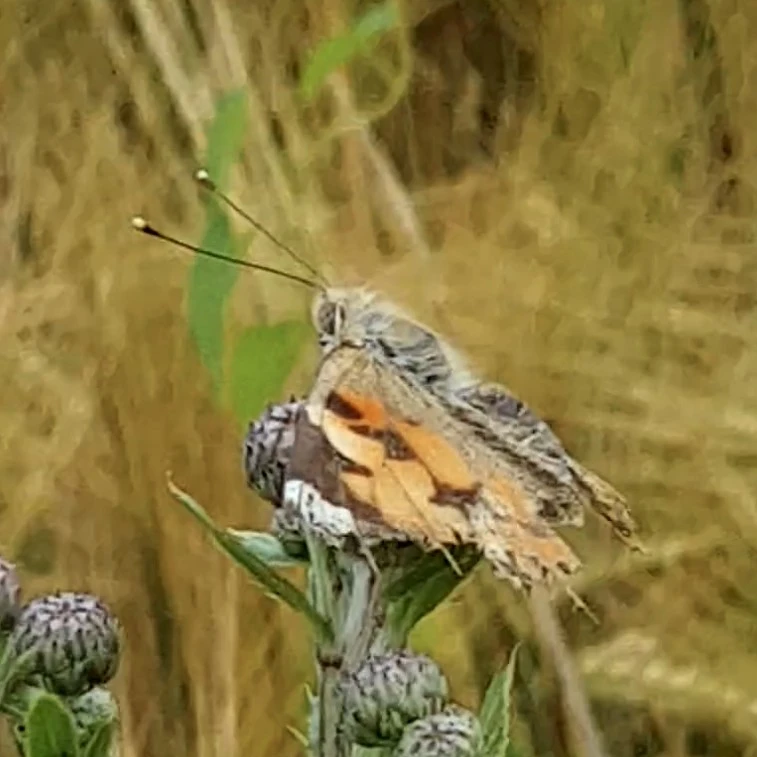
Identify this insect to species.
Vanessa cardui
